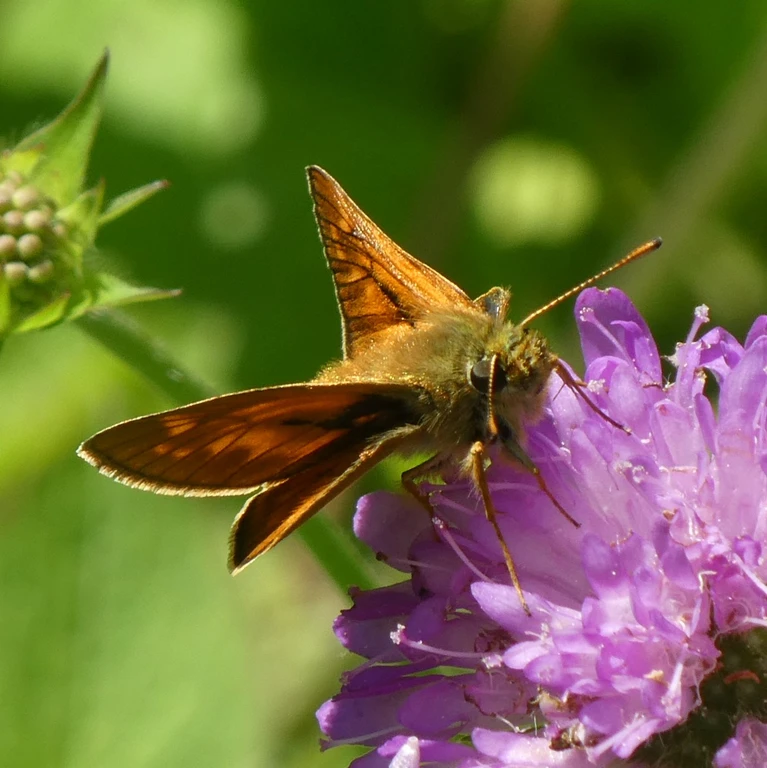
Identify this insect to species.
Ochlodes sylvanus (also Ochlodes venata)
